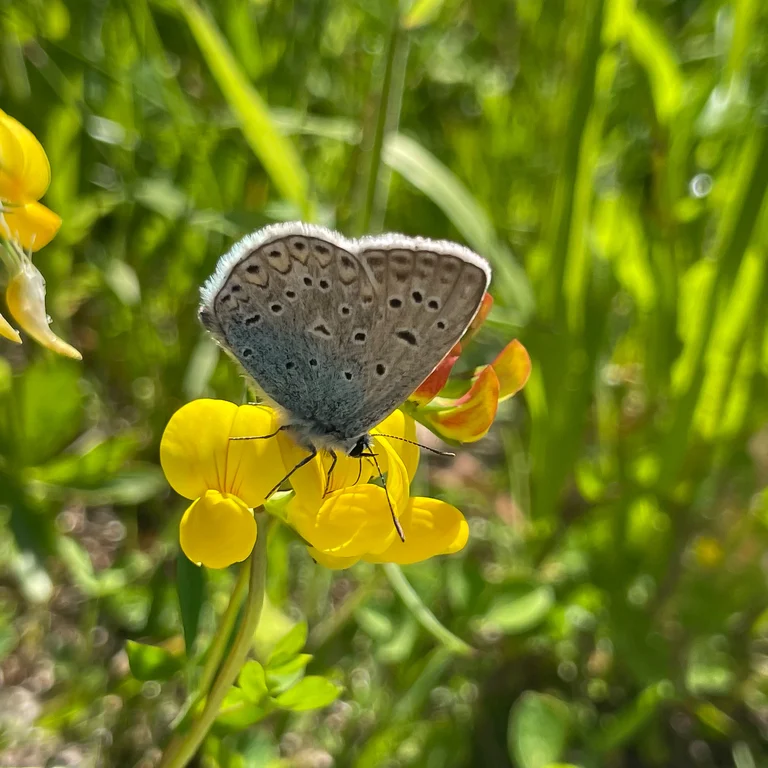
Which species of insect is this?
Polyommatus icarus
